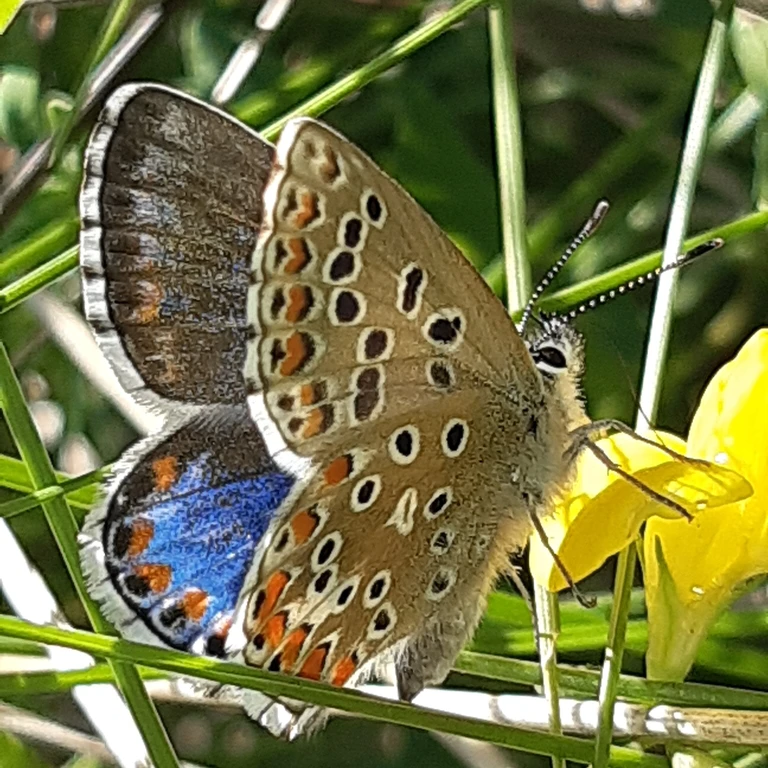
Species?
Lysandra bellargus
